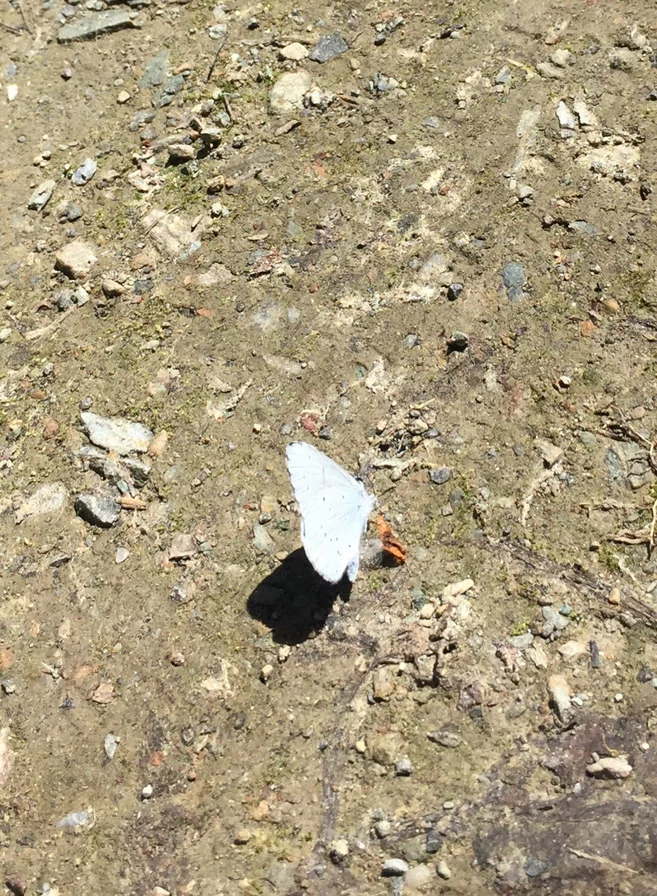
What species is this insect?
Celastrina argiolus
